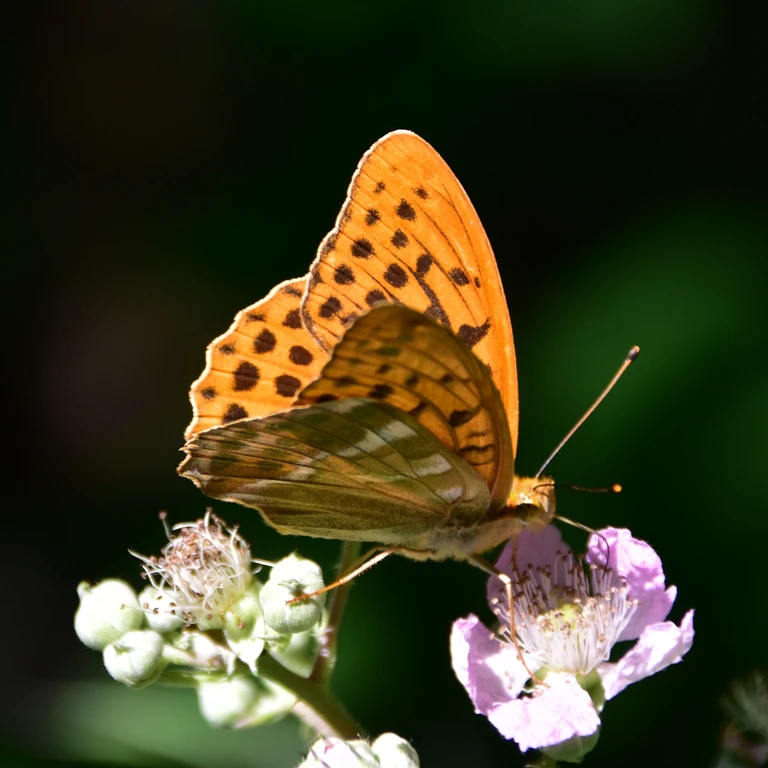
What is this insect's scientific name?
Argynnis paphia
